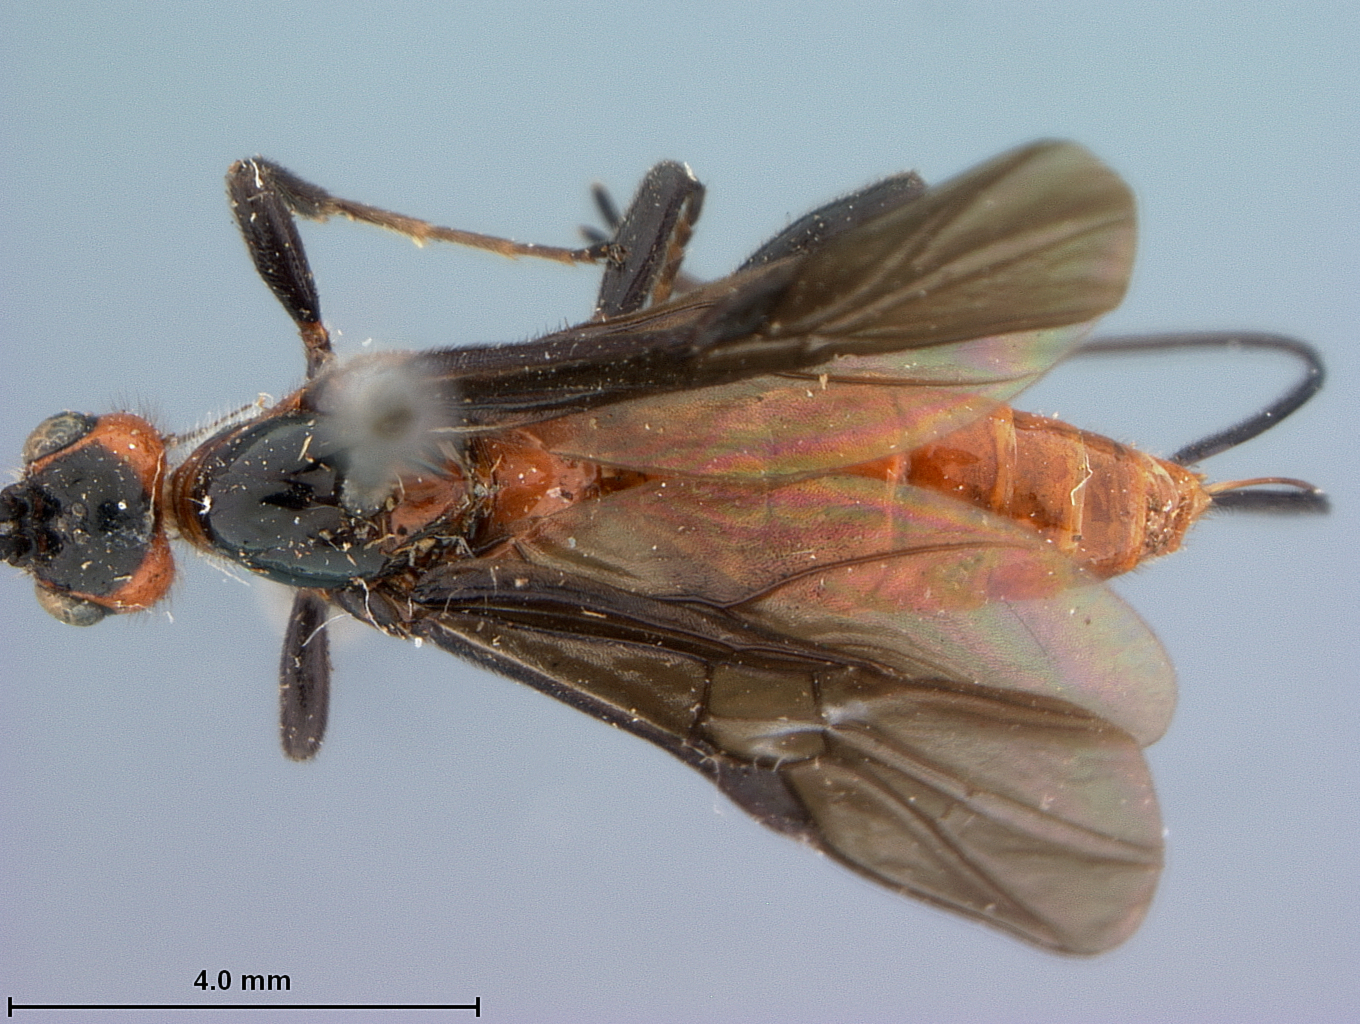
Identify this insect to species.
Atanycolus anocomidis
